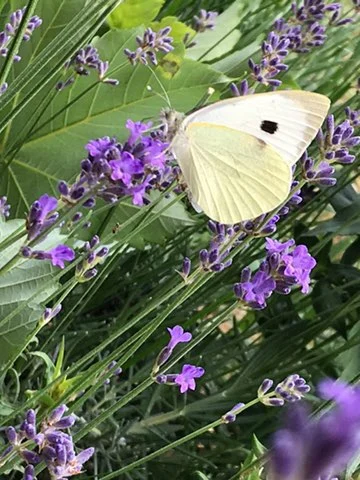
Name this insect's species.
Pieris brassicae
